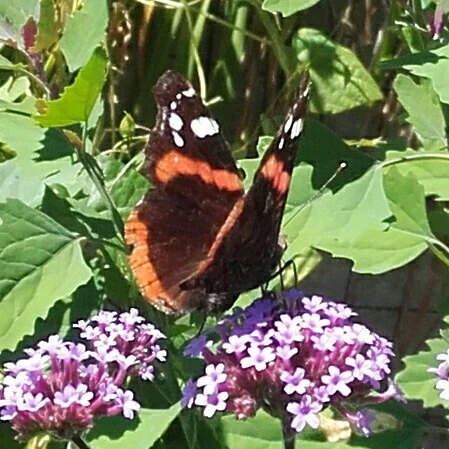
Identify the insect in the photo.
Vanessa atalanta
